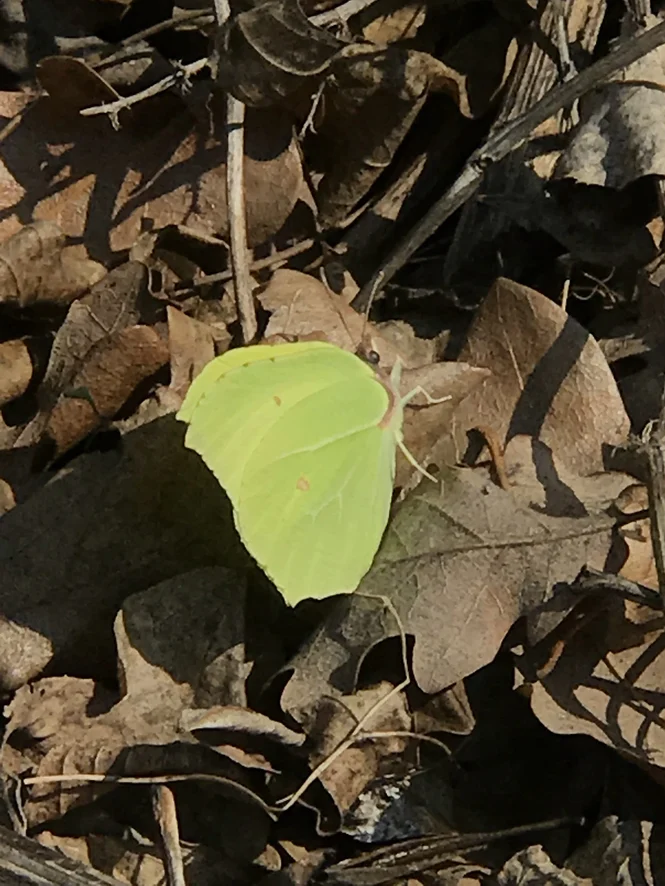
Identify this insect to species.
Gonepteryx rhamni
